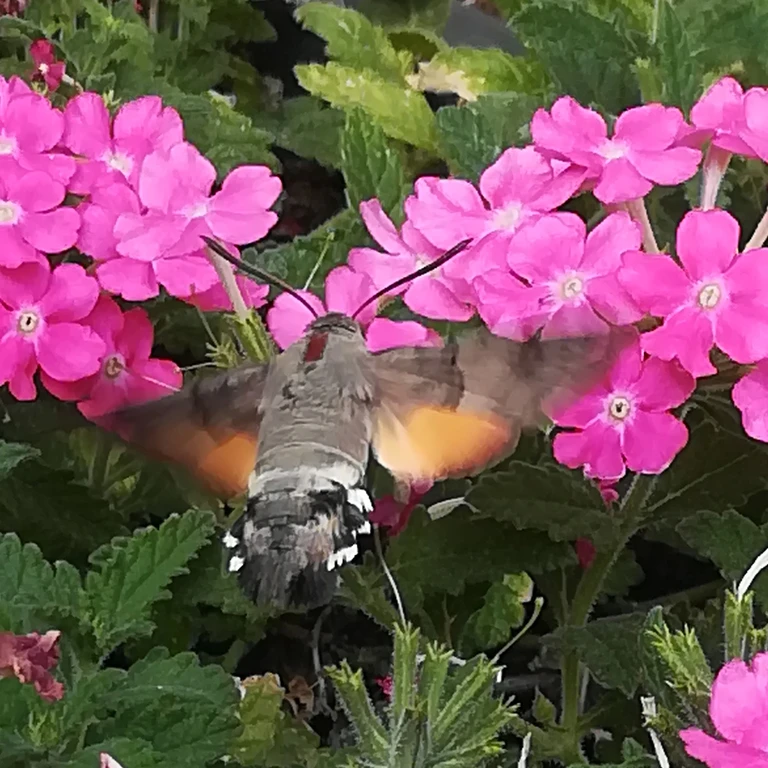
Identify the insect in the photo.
Macroglossum stellatarum
